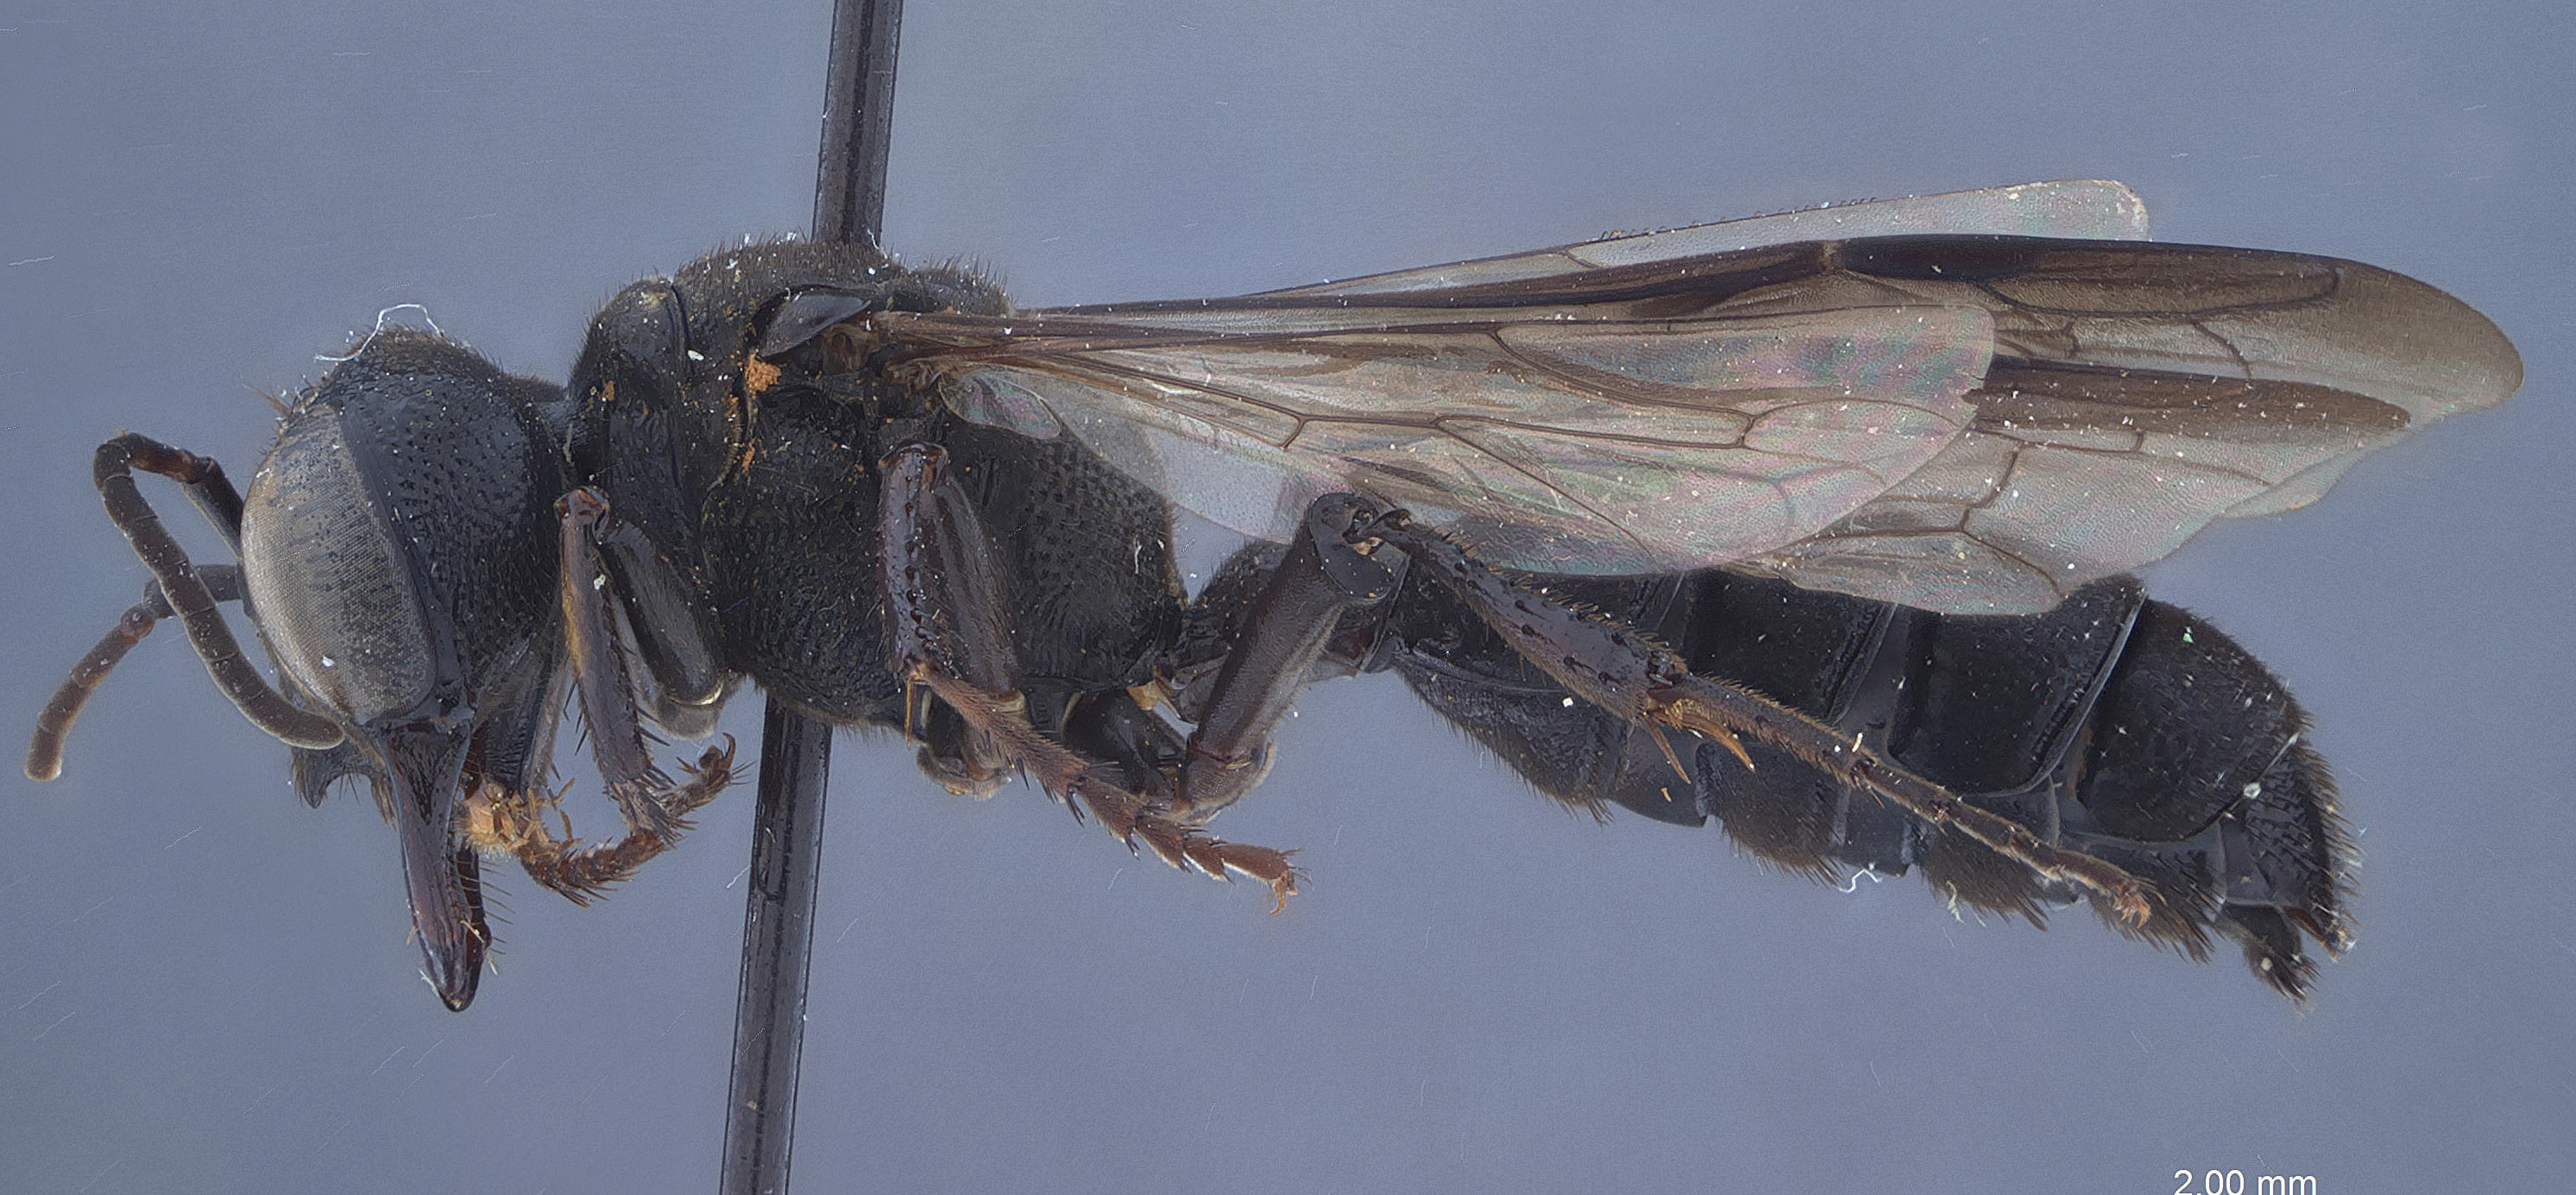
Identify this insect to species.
Microbembex mosdonta
